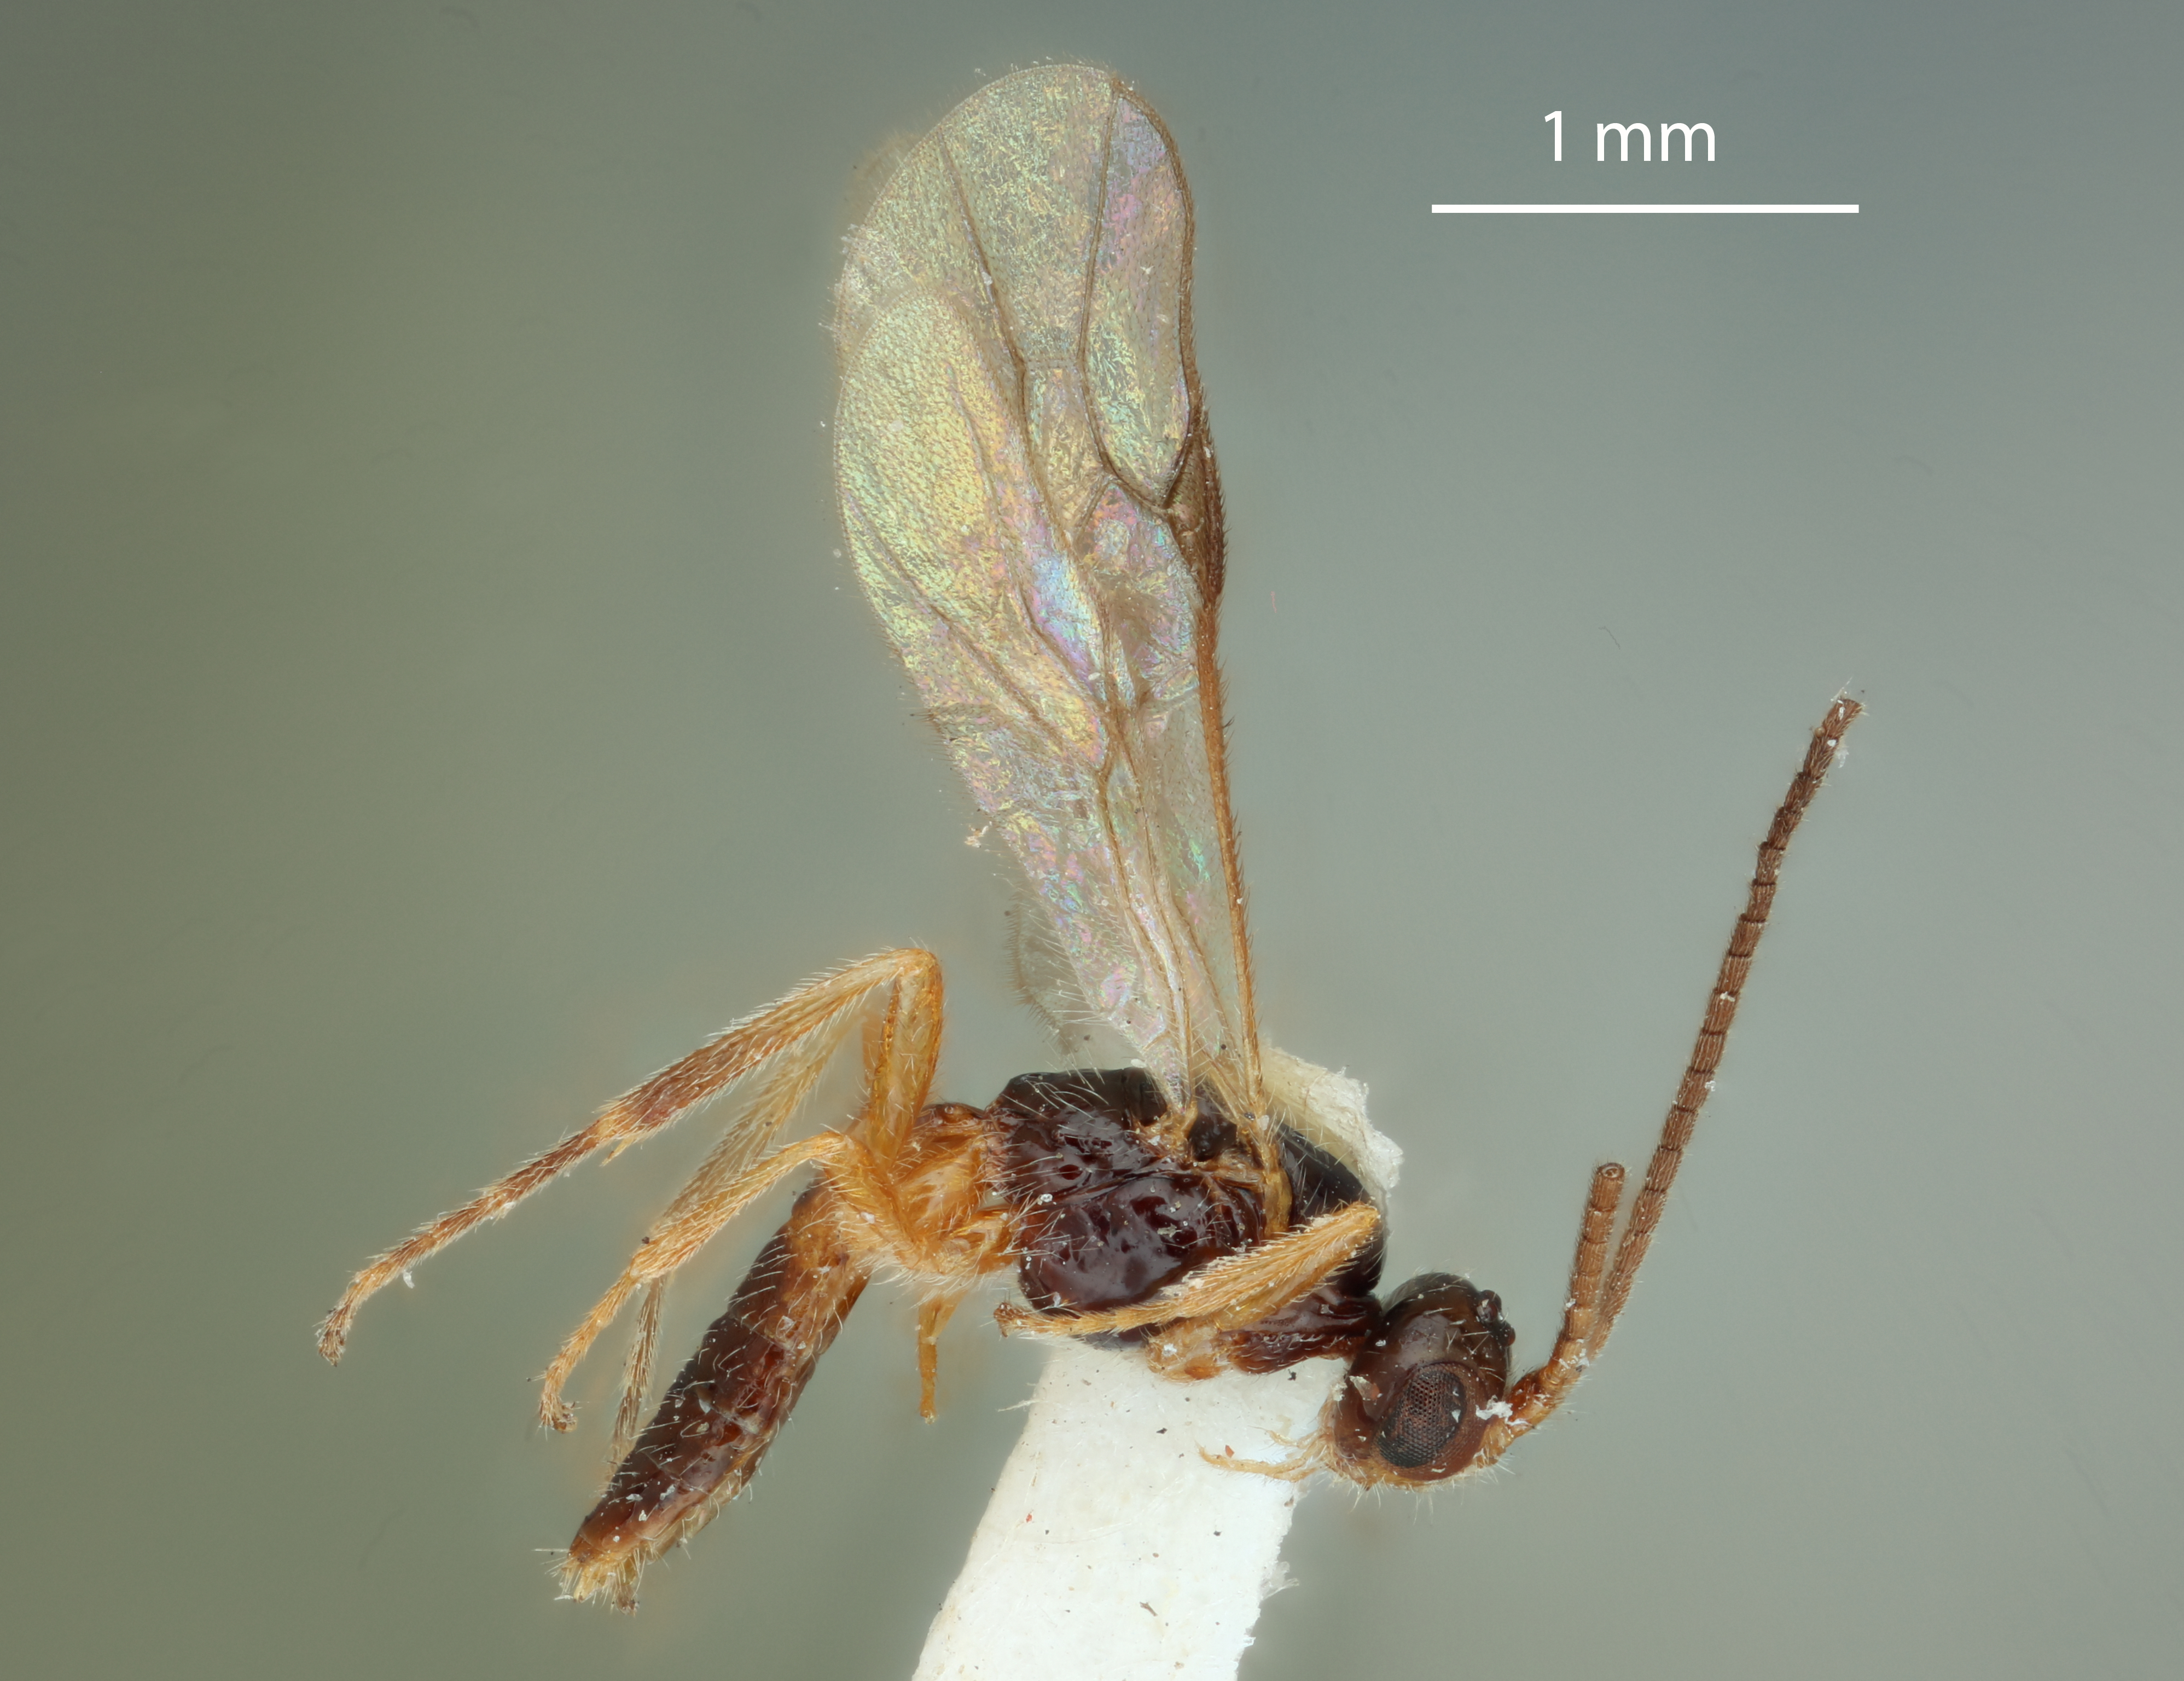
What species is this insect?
Opius canadensis
